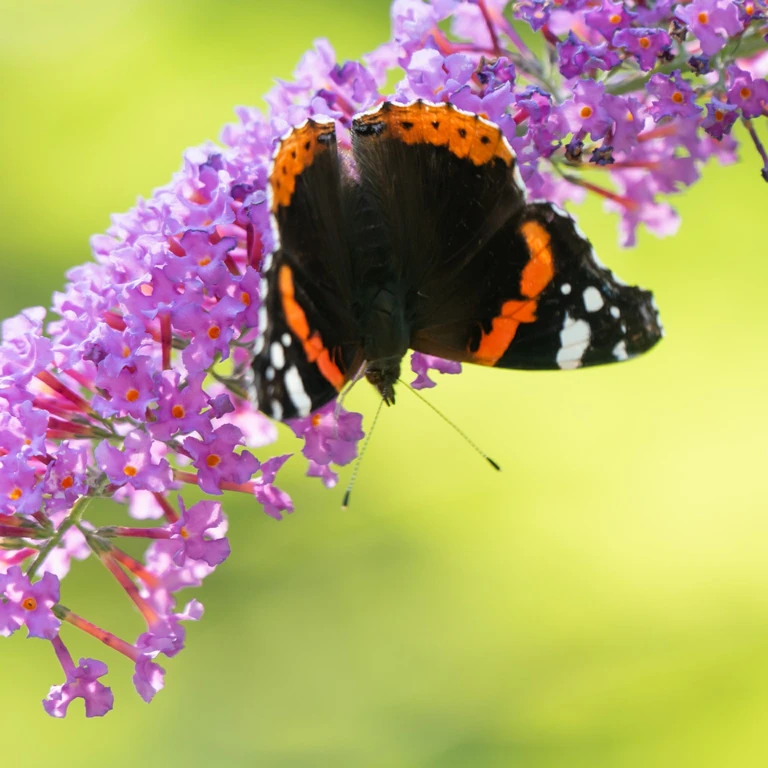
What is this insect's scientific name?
Vanessa atalanta
